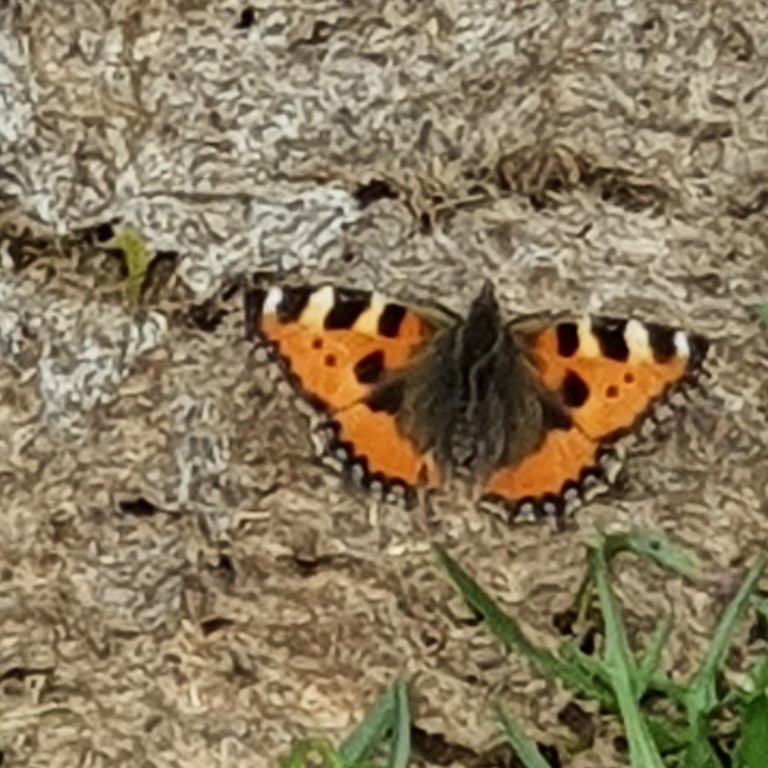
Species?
Aglais urticae
